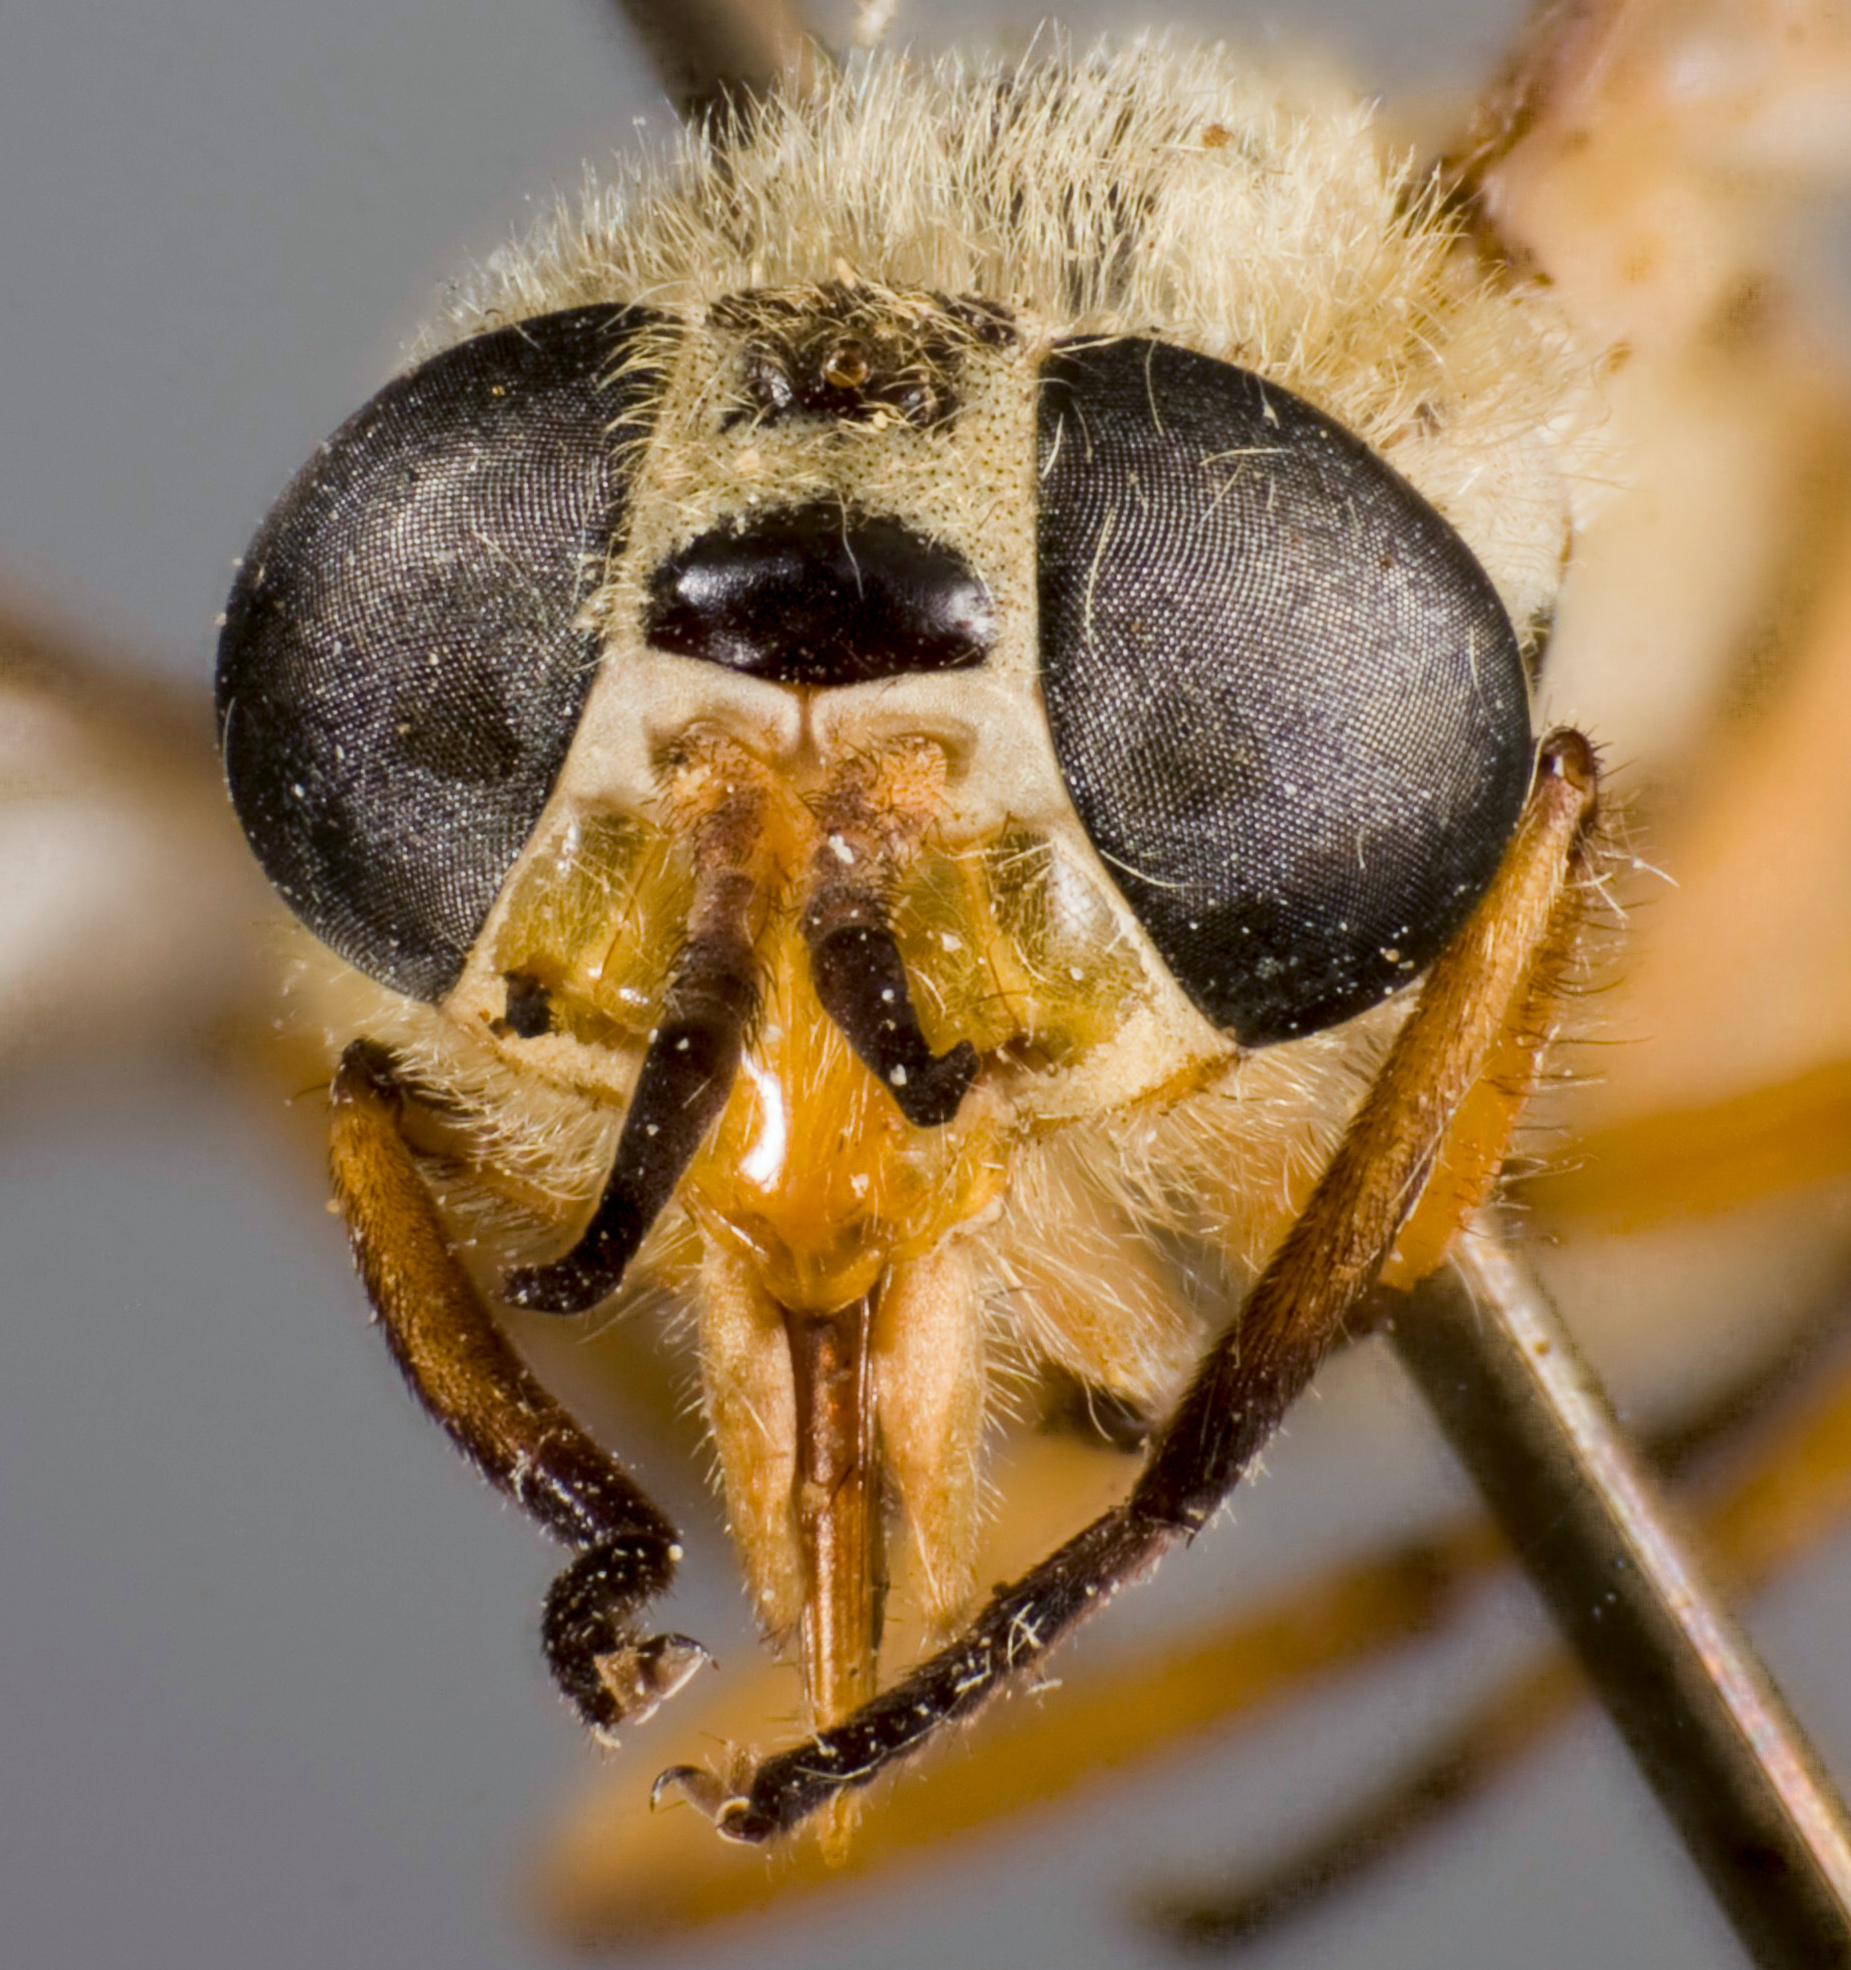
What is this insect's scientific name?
Chrysops bishoppi
